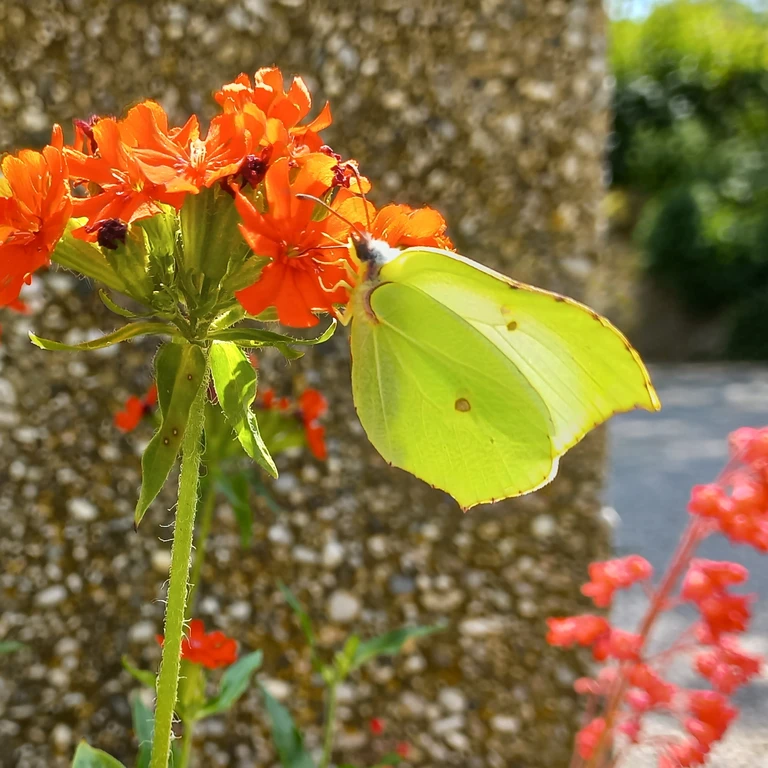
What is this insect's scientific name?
Gonepteryx rhamni
